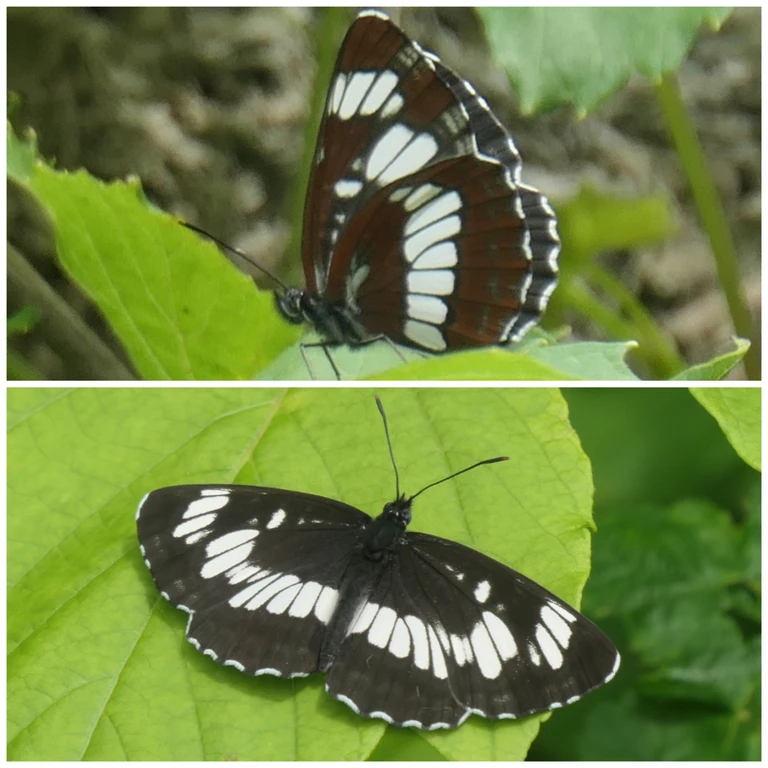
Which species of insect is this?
Neptis rivularis
